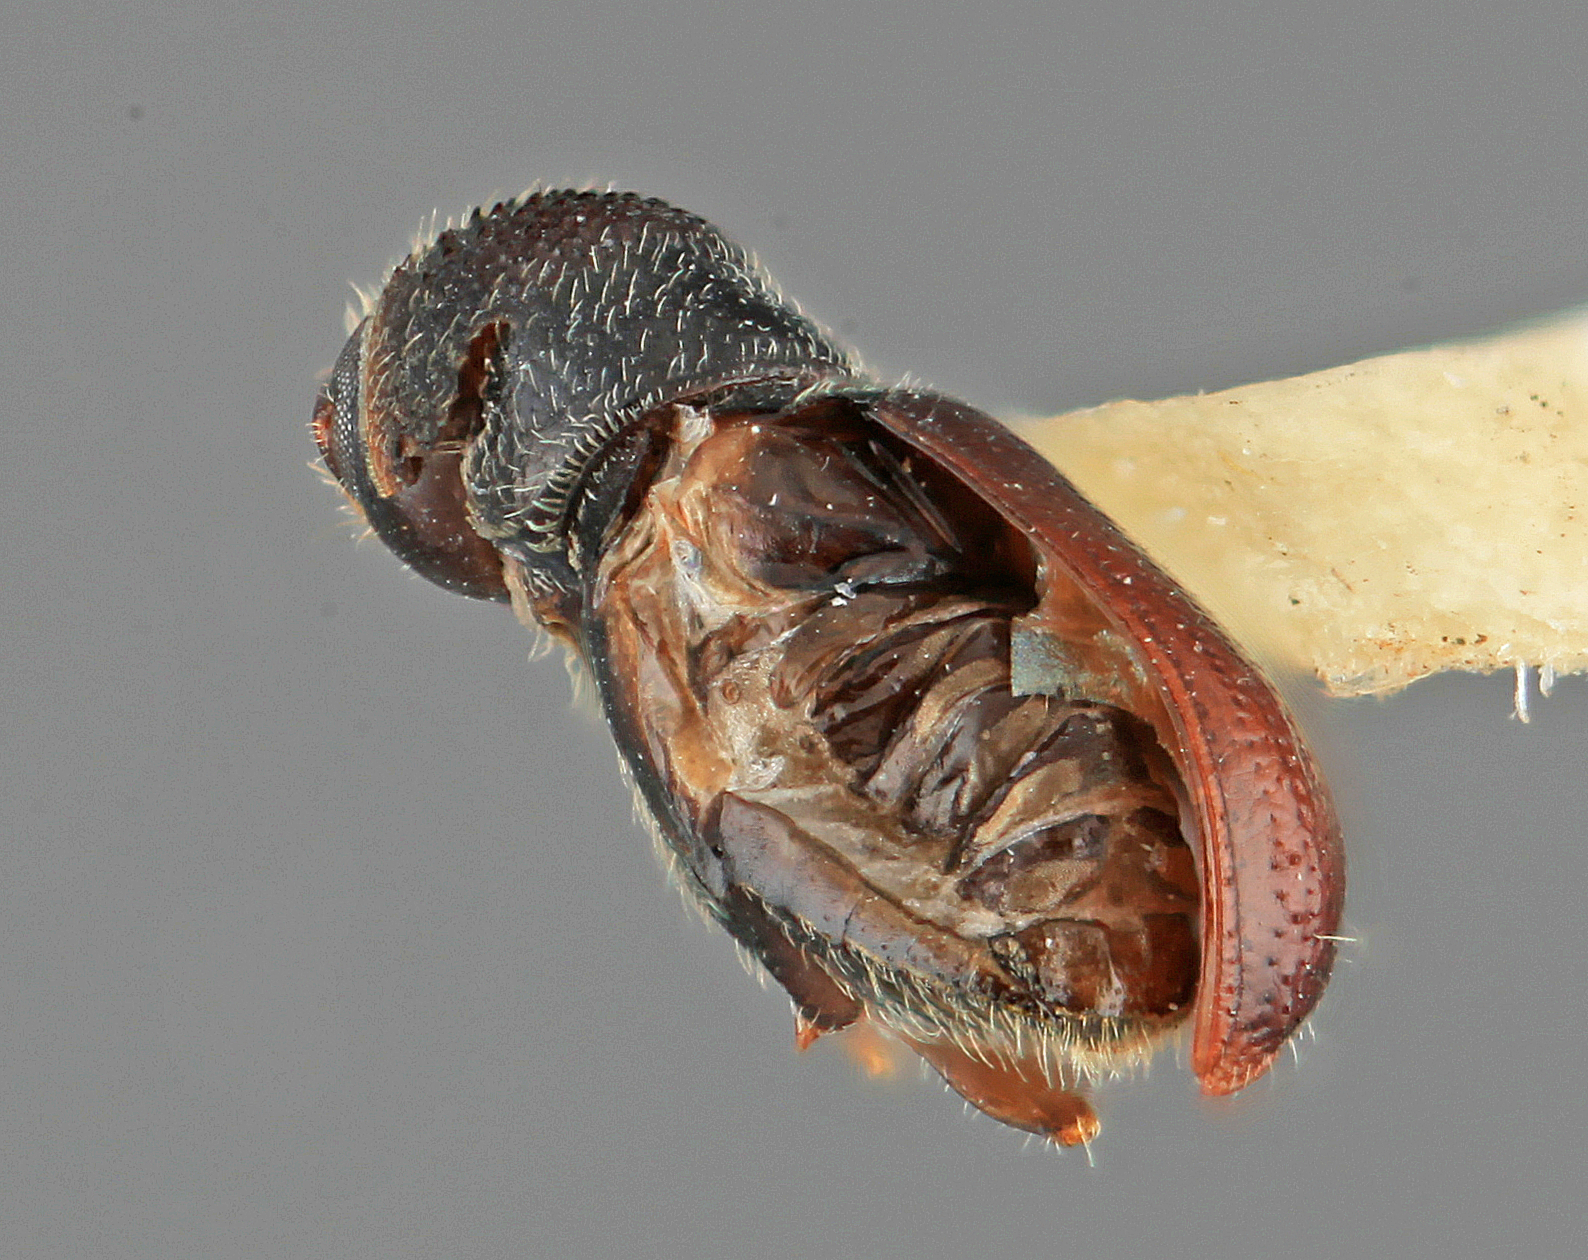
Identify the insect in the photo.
Pityophthorus vespertinus
